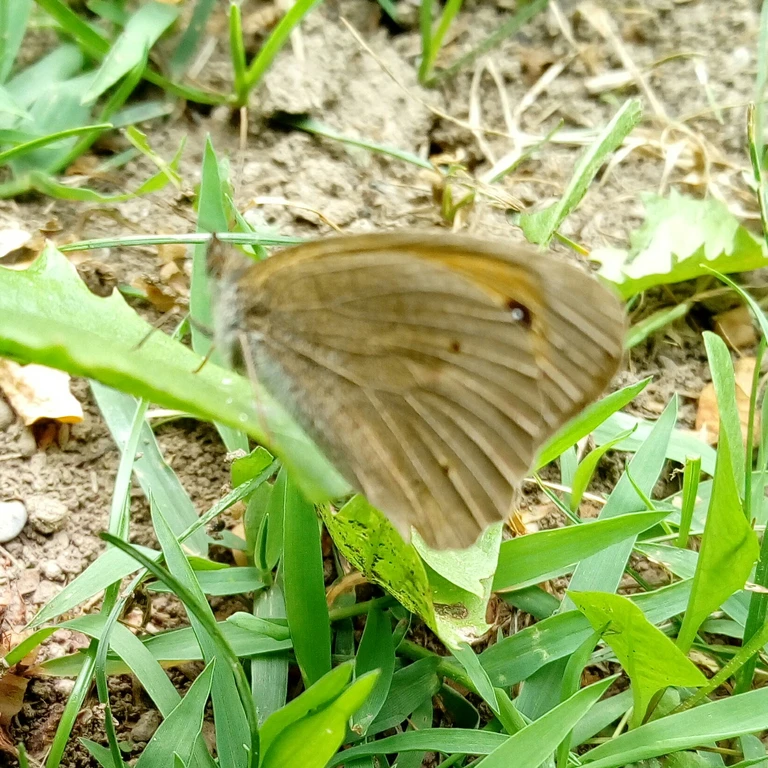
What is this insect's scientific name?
Maniola jurtina
